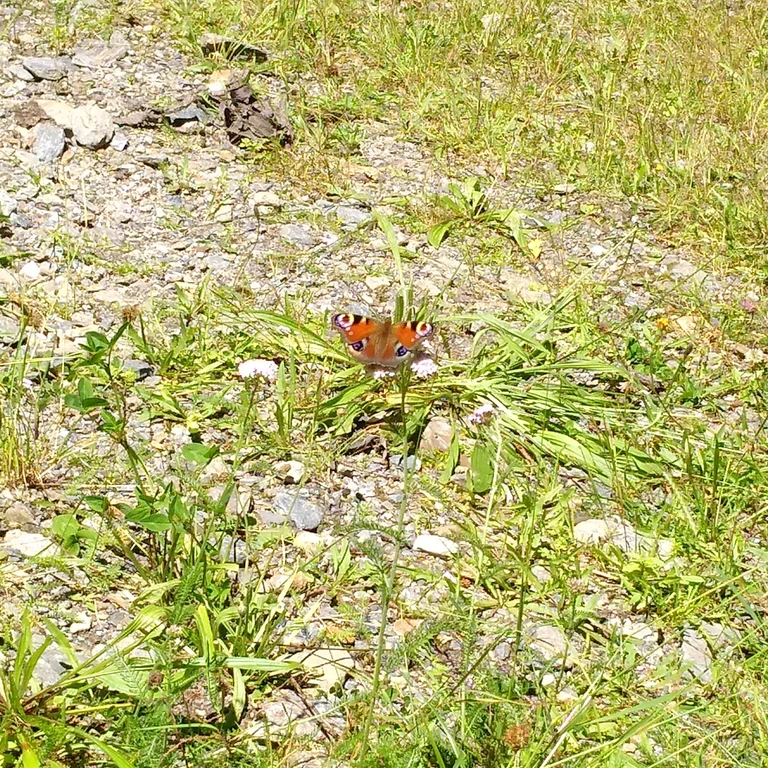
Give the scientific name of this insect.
Aglais io
